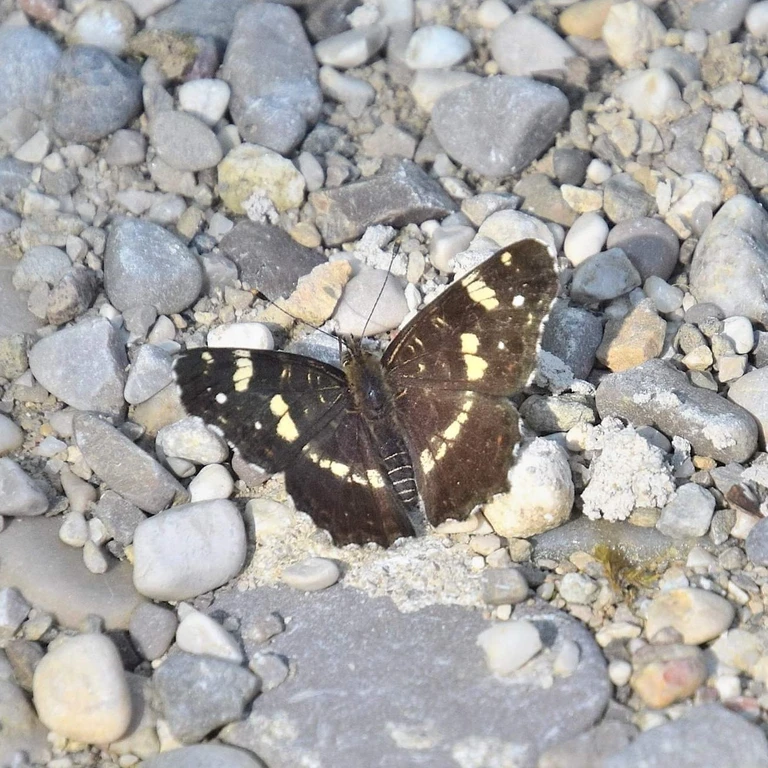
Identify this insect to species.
Araschnia levana
